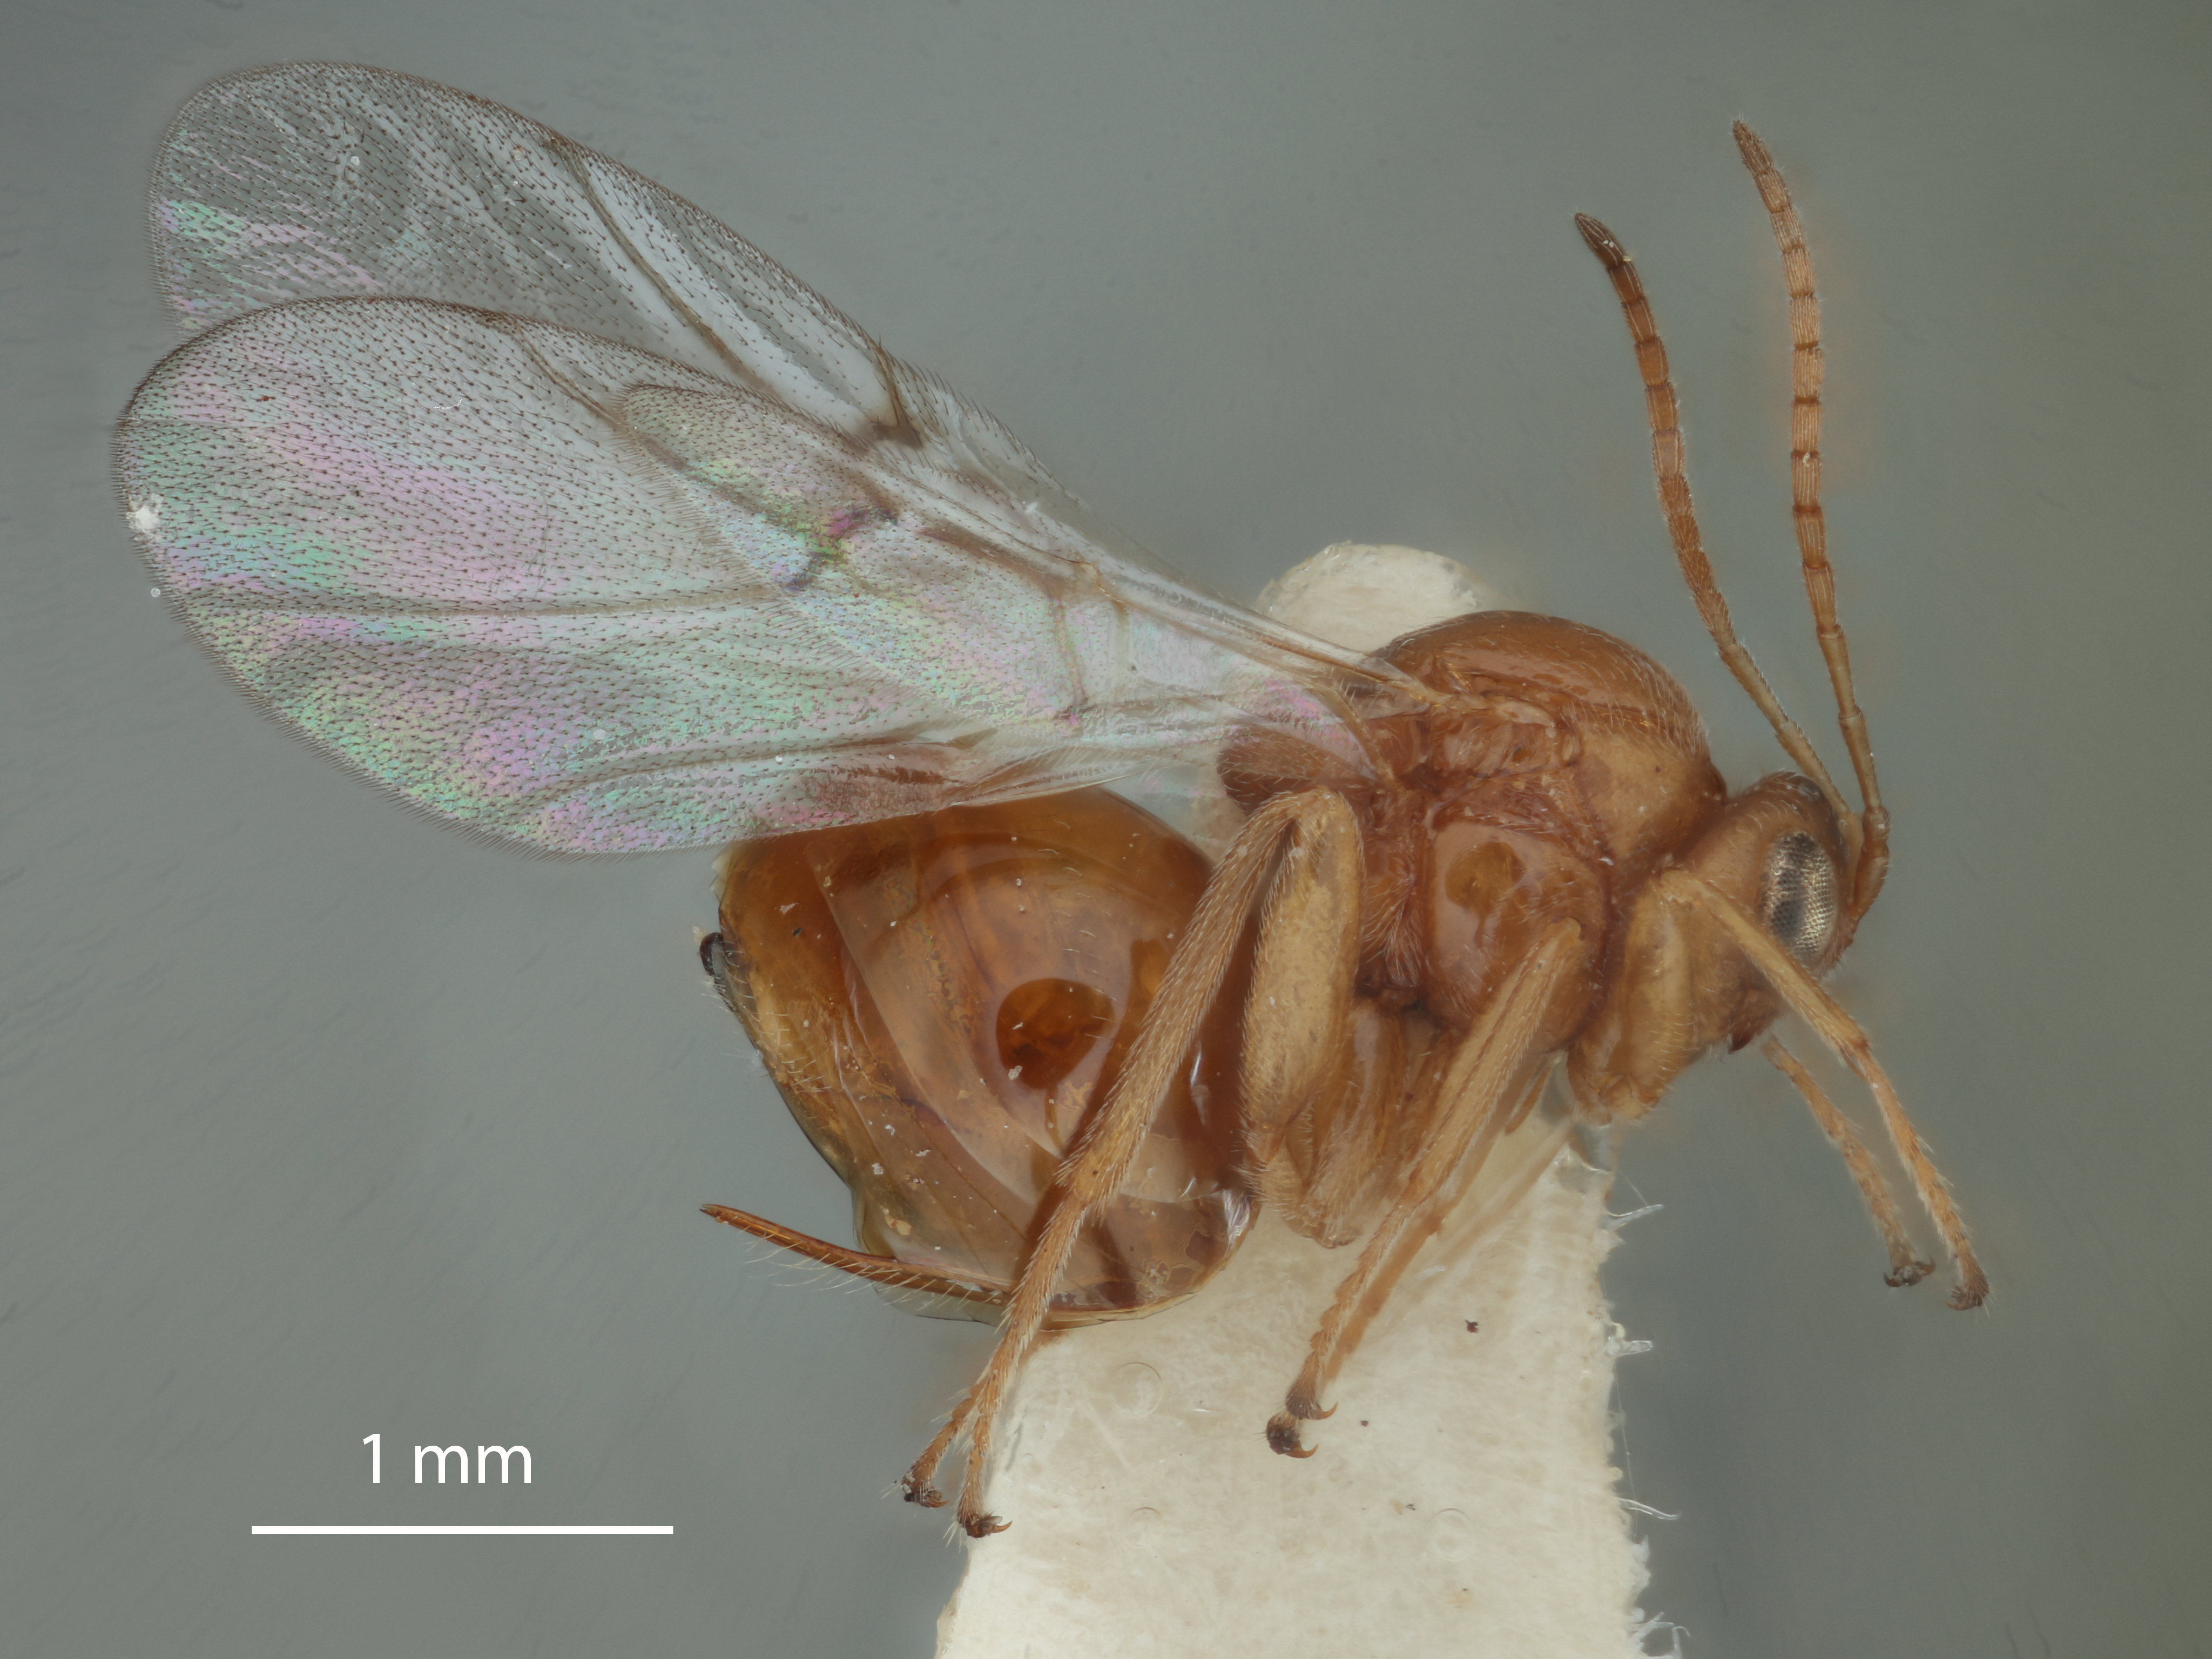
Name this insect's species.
Callirhytis lentiformis
